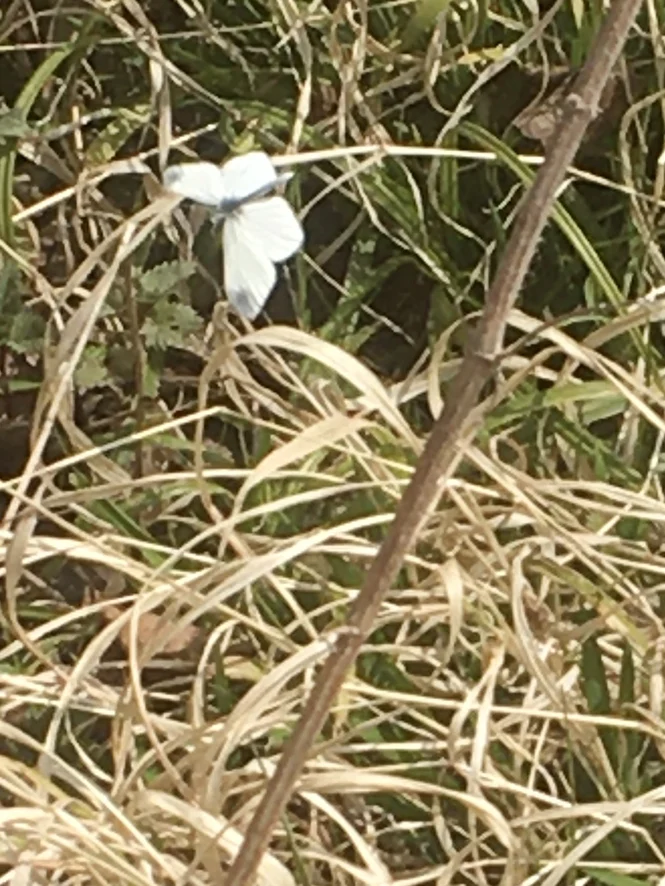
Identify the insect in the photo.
Leptidea sinapis/juvernica
